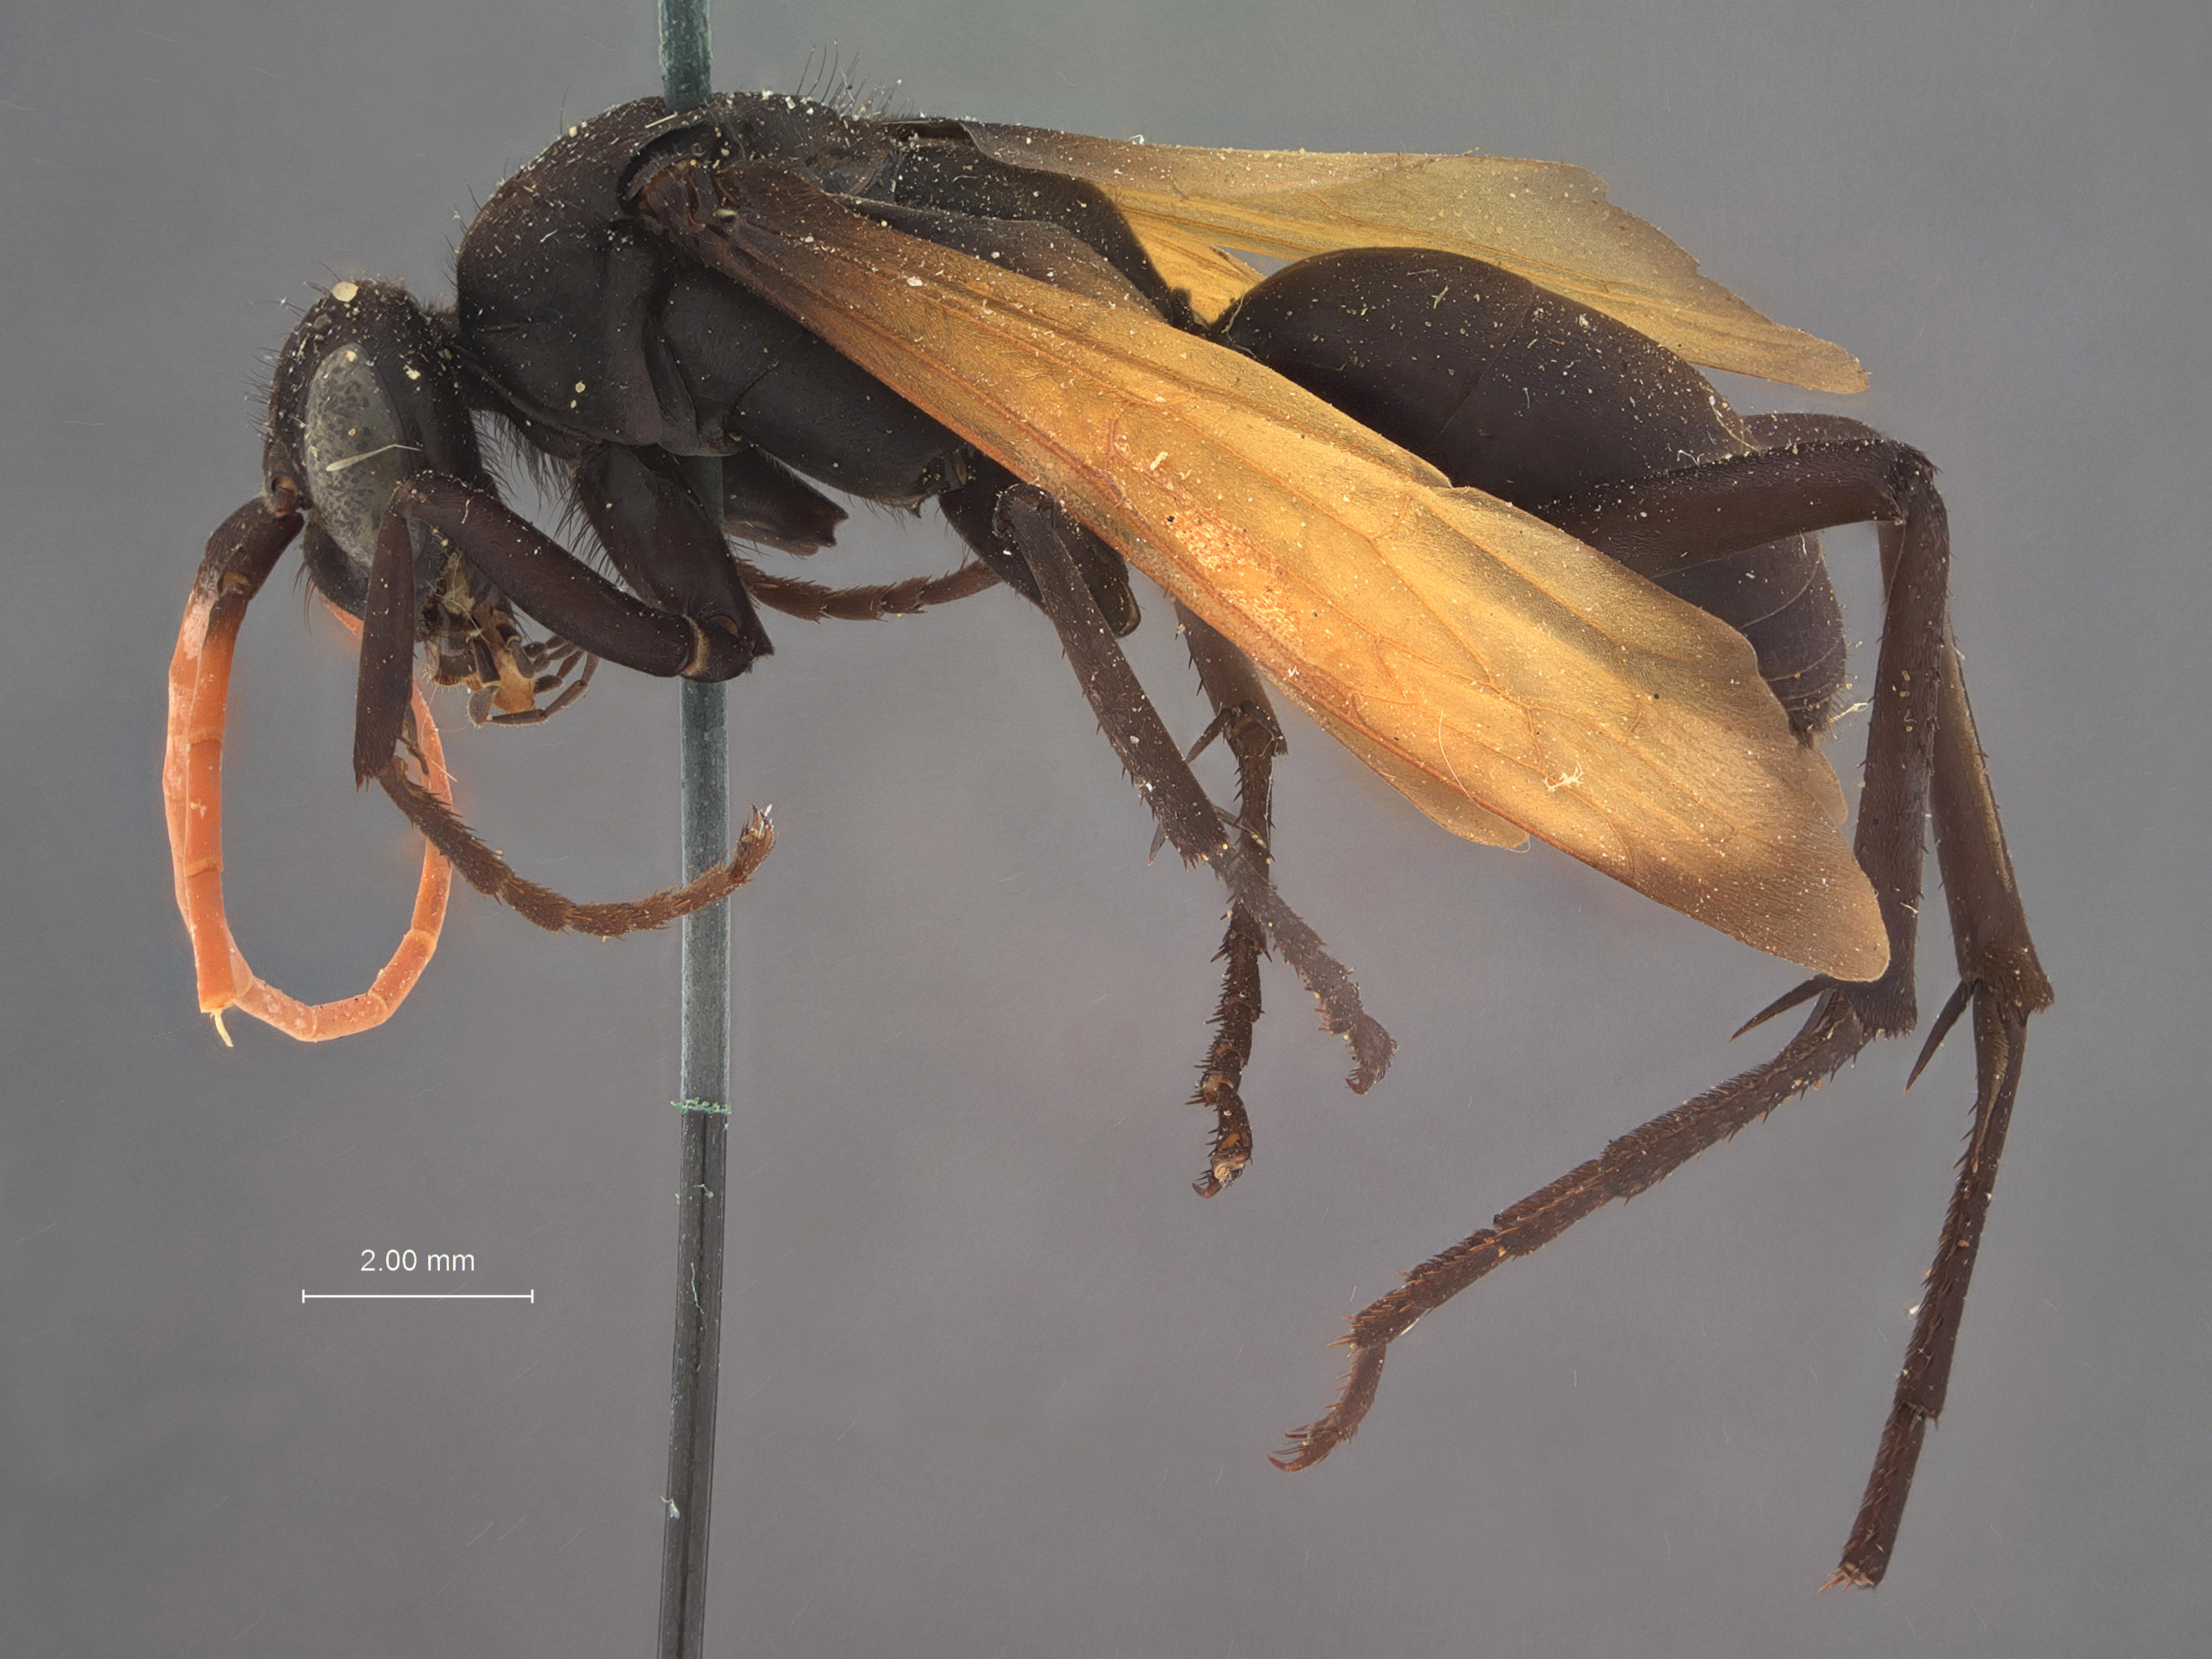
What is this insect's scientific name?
Priocnemioides angusticeps
